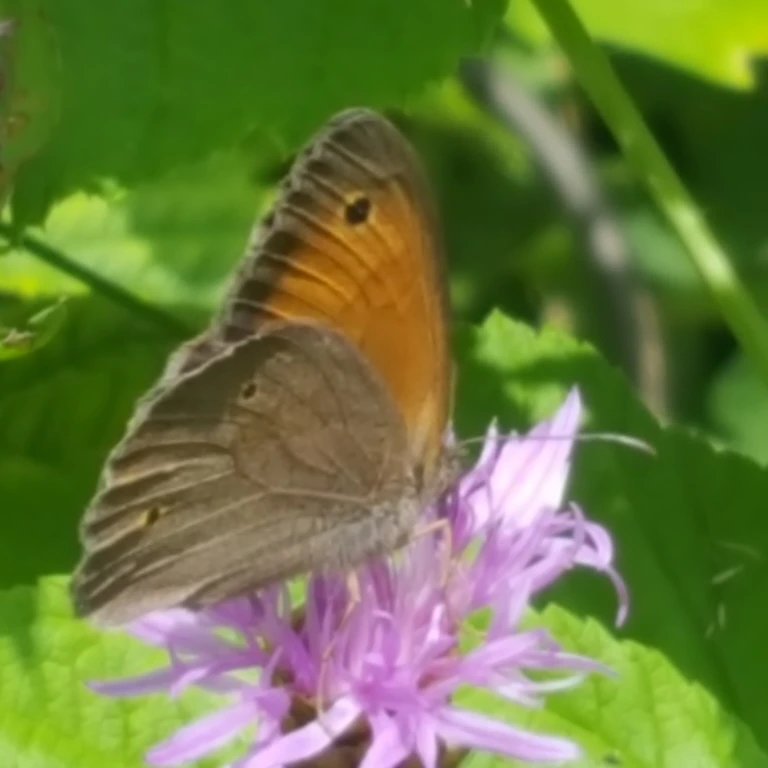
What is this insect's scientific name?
Maniola jurtina
